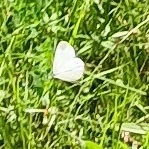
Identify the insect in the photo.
Leptidea sinapis/juvernica
